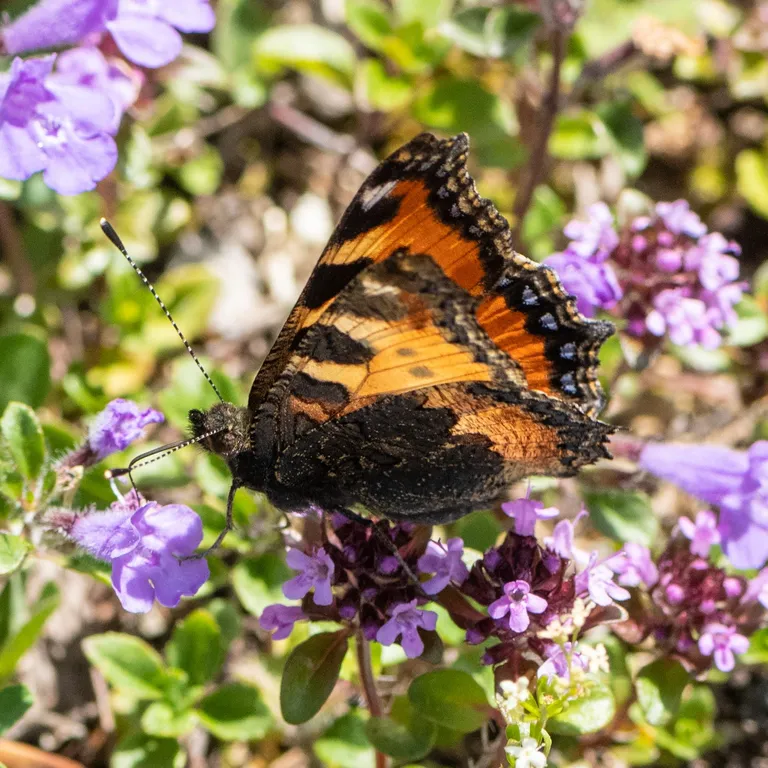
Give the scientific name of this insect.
Aglais urticae
